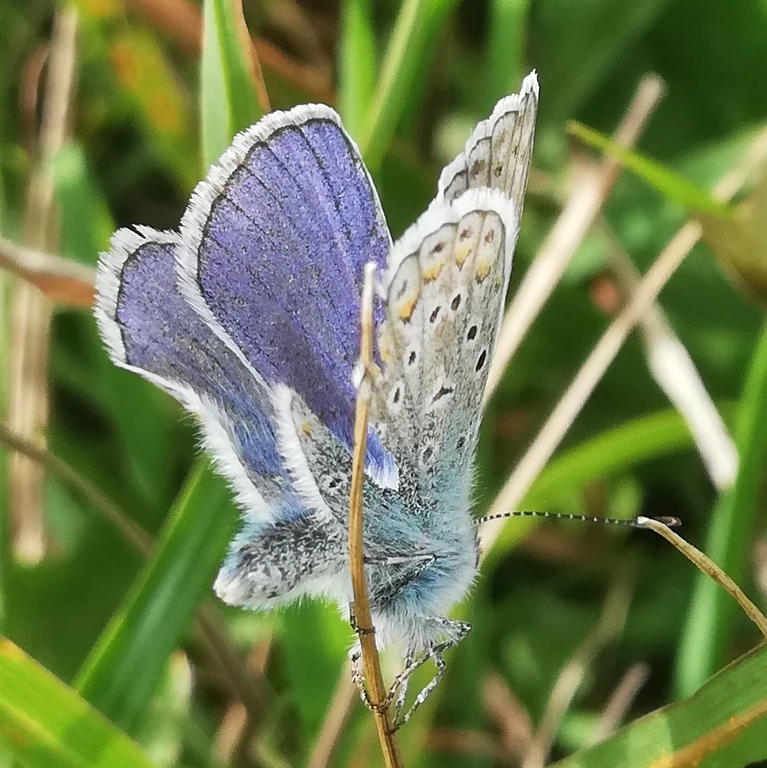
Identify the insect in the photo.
Polyommatus icarus
